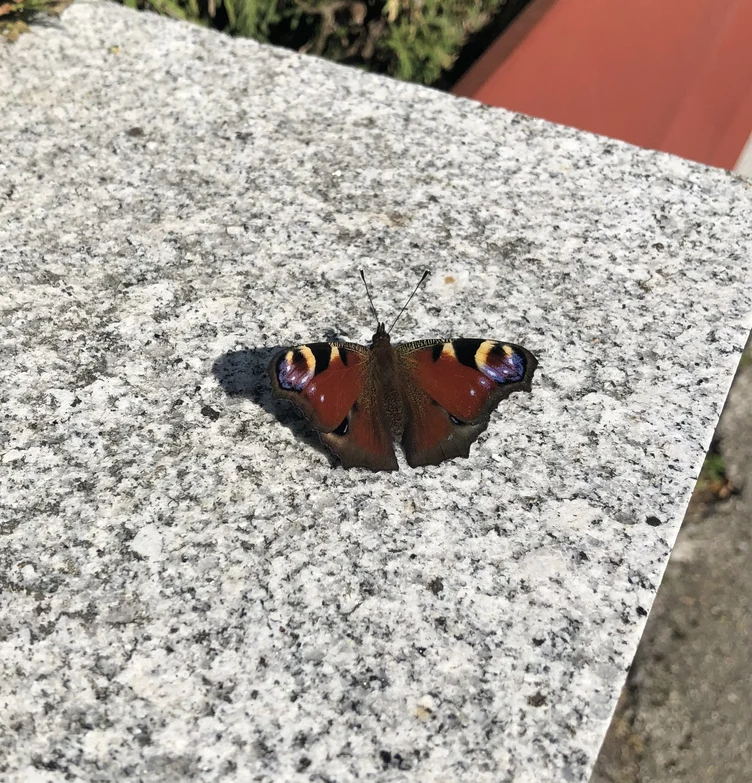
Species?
Aglais io
